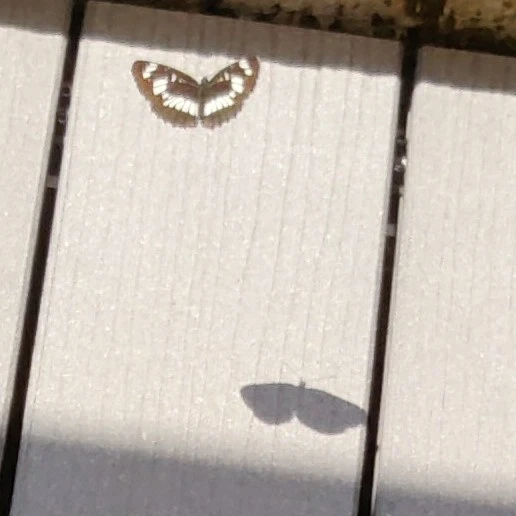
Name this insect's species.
Neptis rivularis
